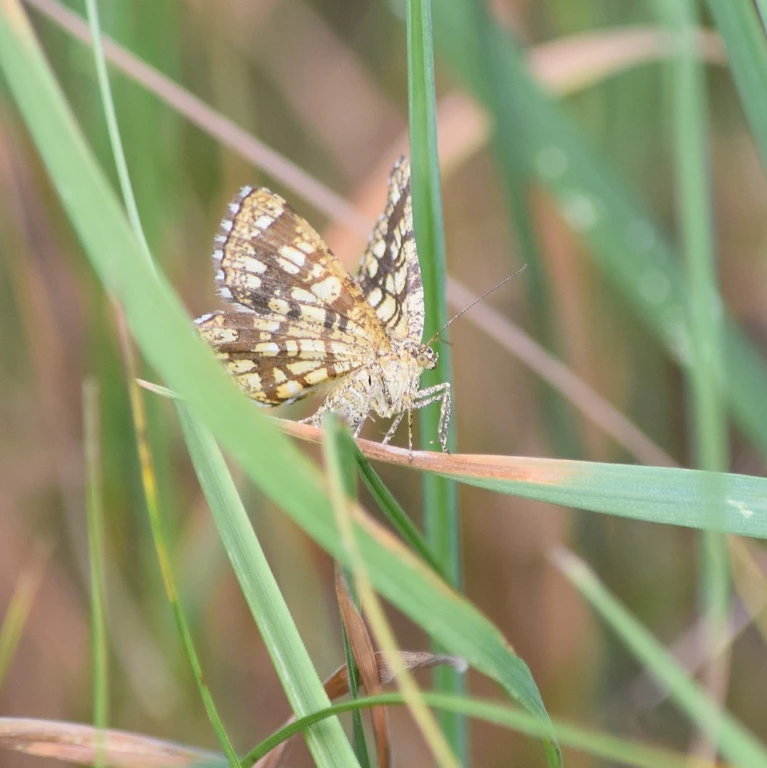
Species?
Chiasmia clathrata
